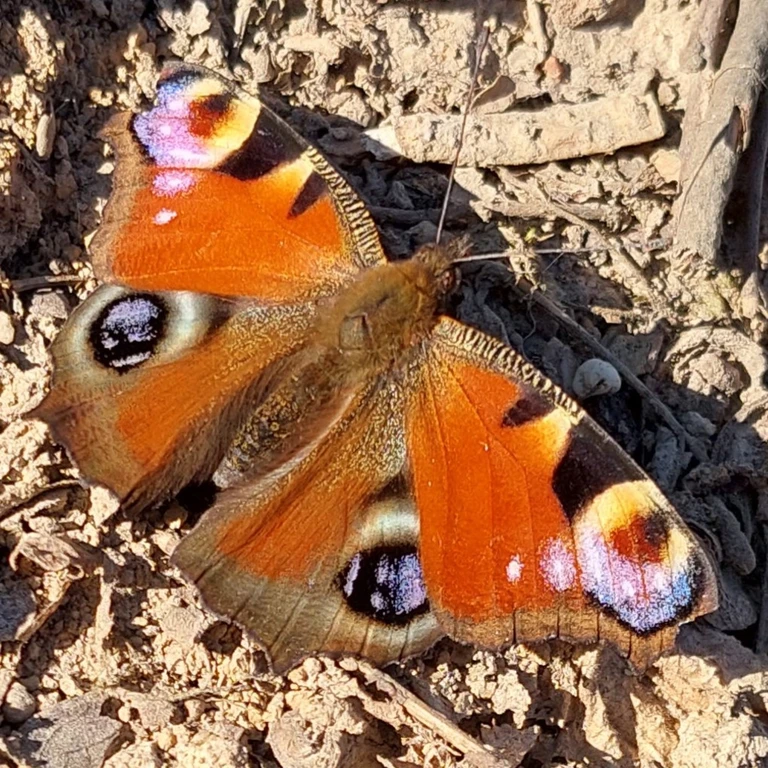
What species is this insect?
Aglais io
